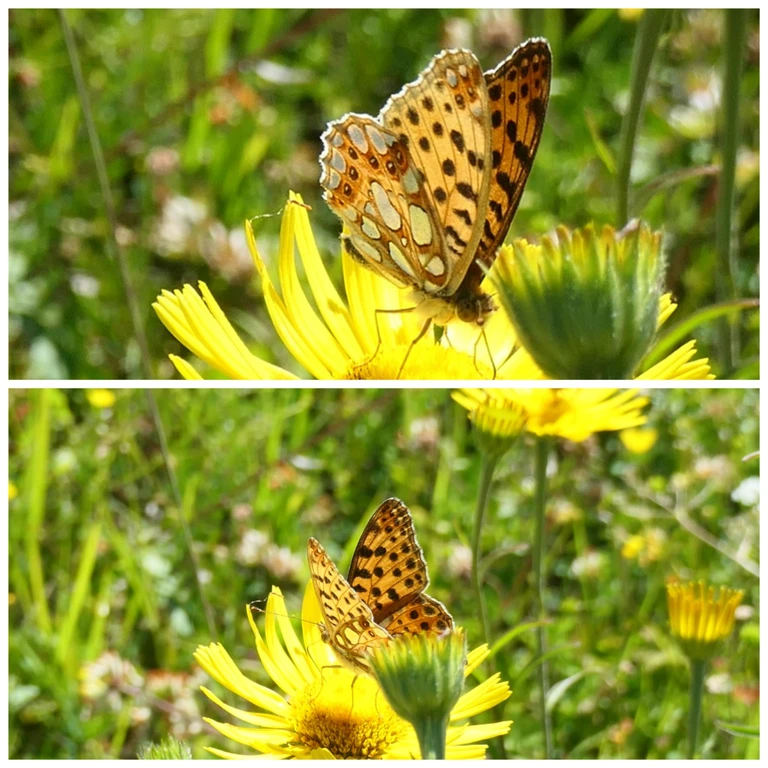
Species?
Issoria lathonia
